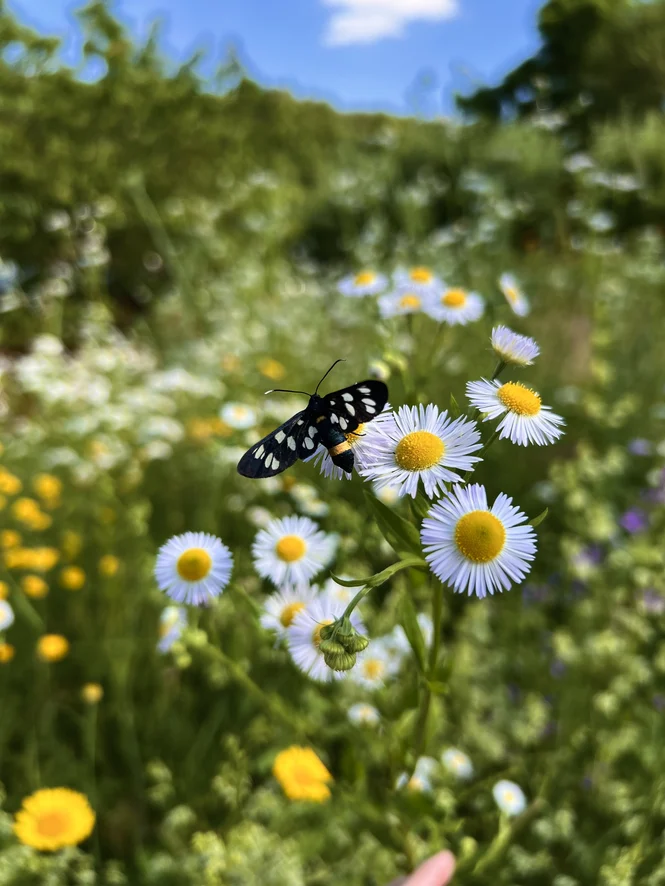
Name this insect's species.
Amata phegea
